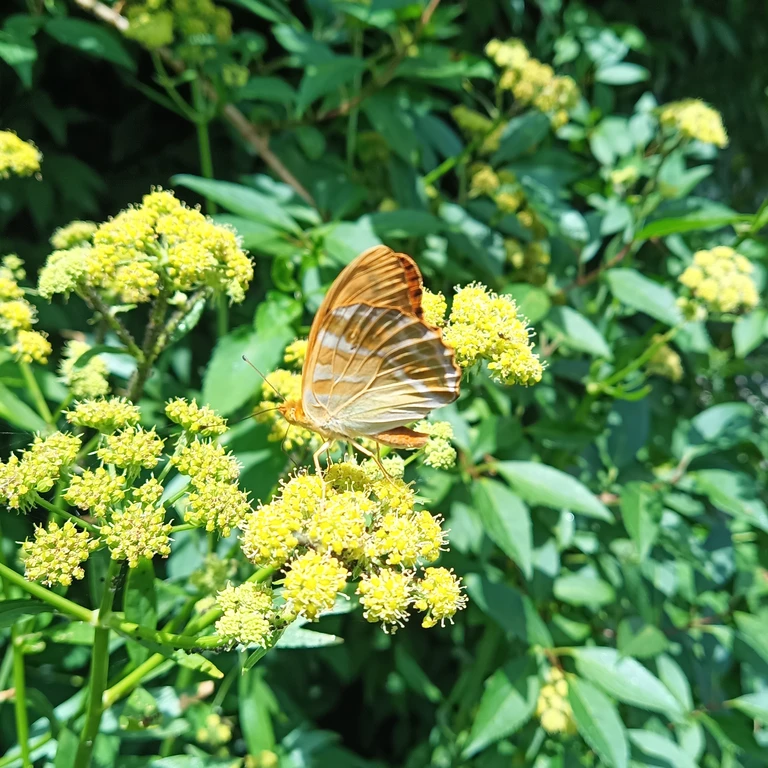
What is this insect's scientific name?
Argynnis paphia
